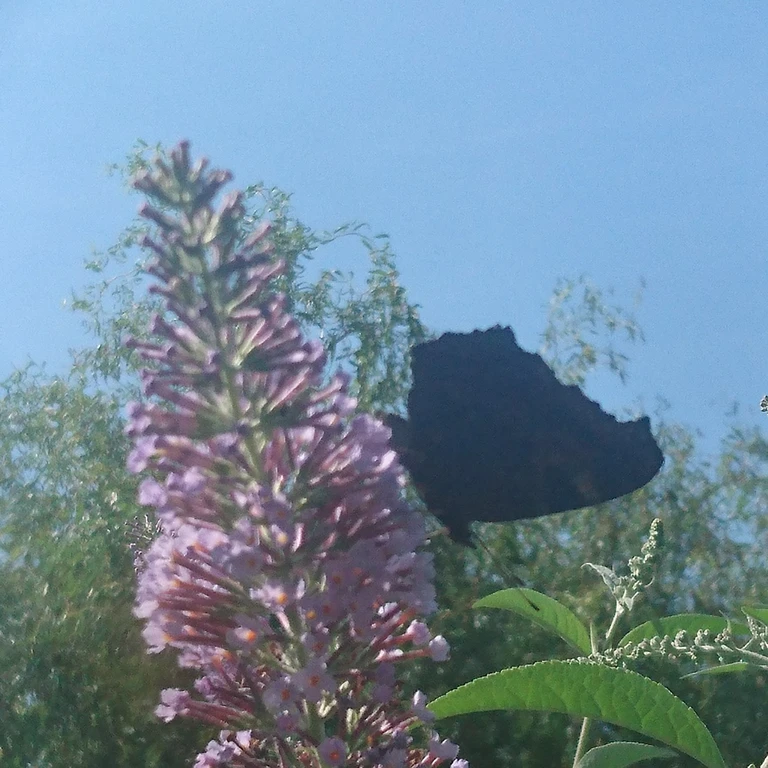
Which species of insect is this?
Aglais io
